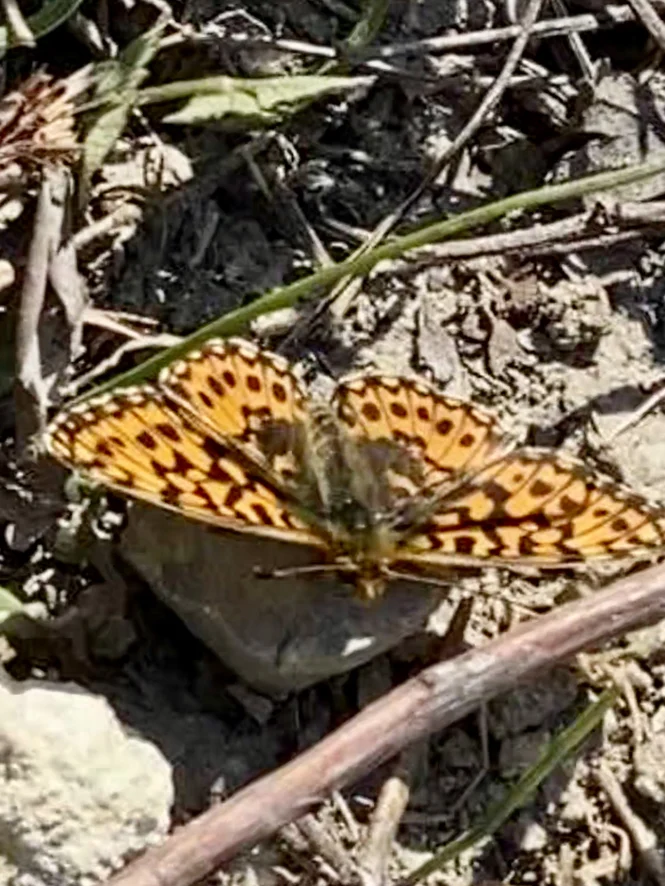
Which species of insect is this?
Boloria dia
